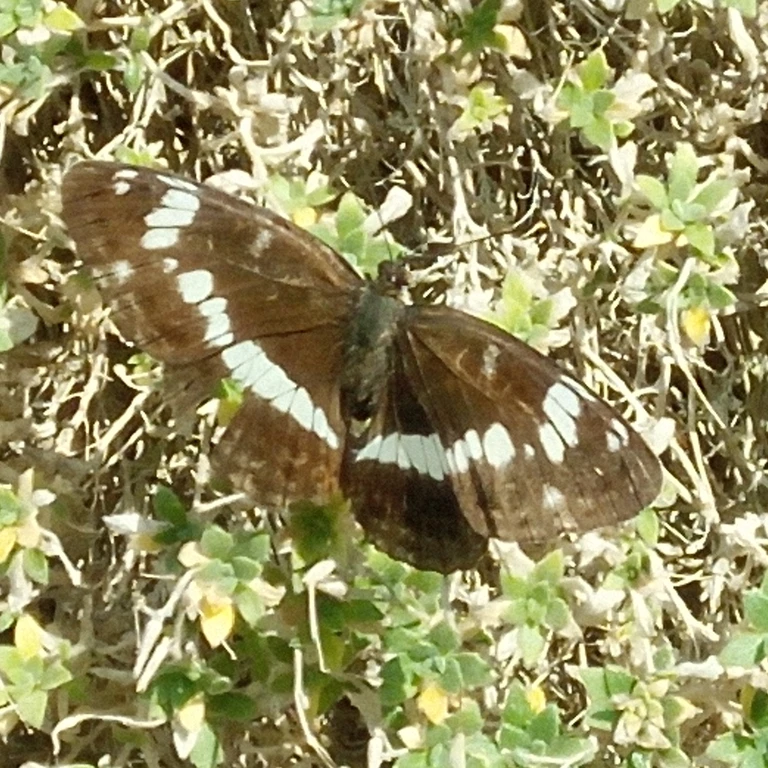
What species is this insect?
Limenitis camilla (also Ladoga camilla)
